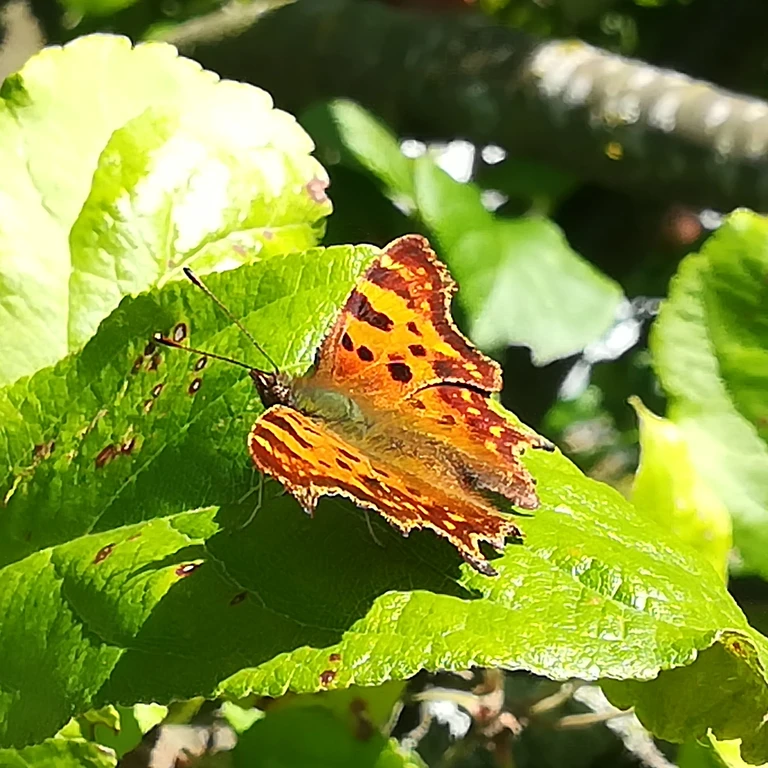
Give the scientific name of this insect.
Polygonia c-album
